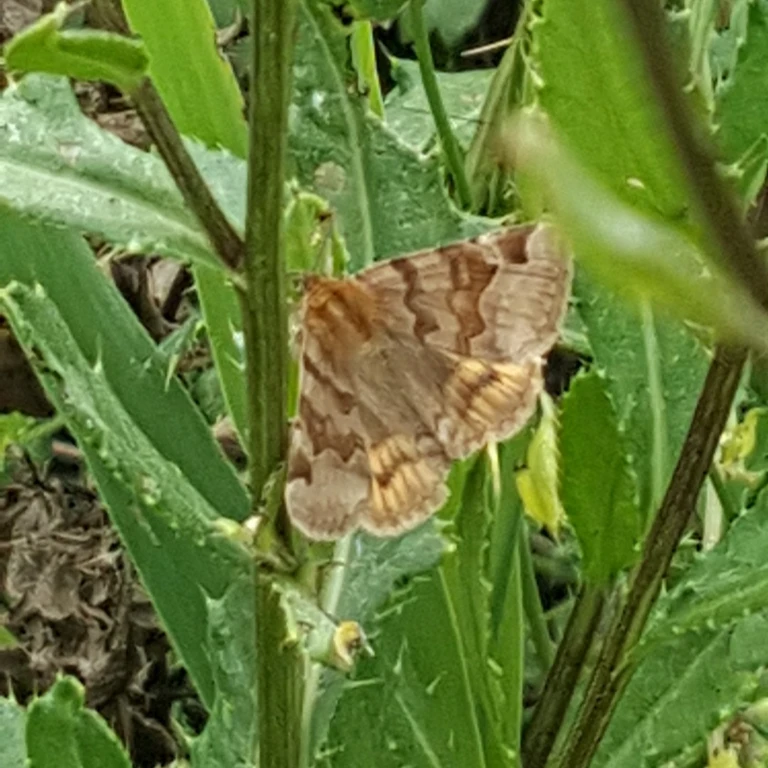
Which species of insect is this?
Euclidia glyphica
